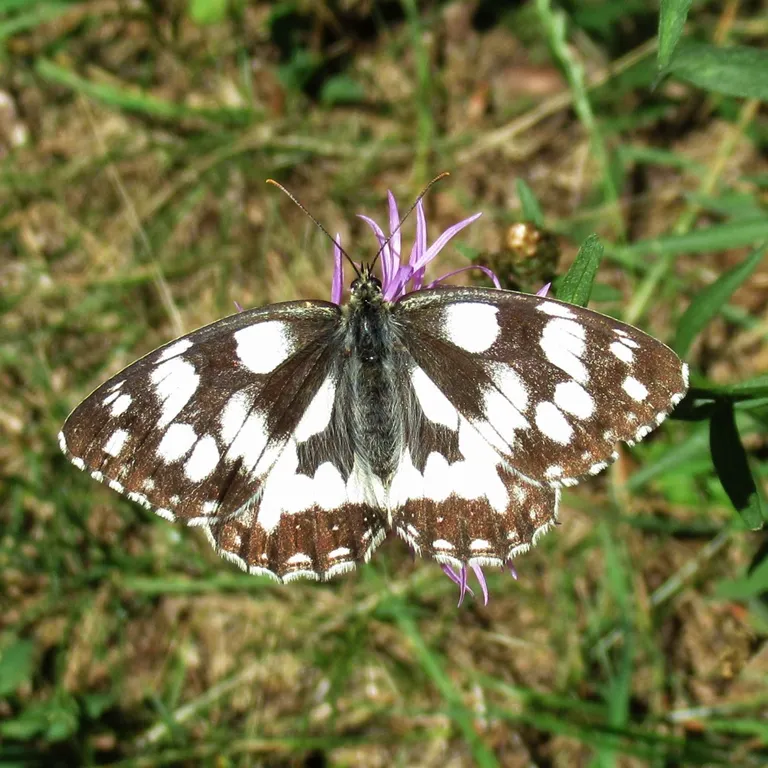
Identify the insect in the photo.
Melanargia galathea
